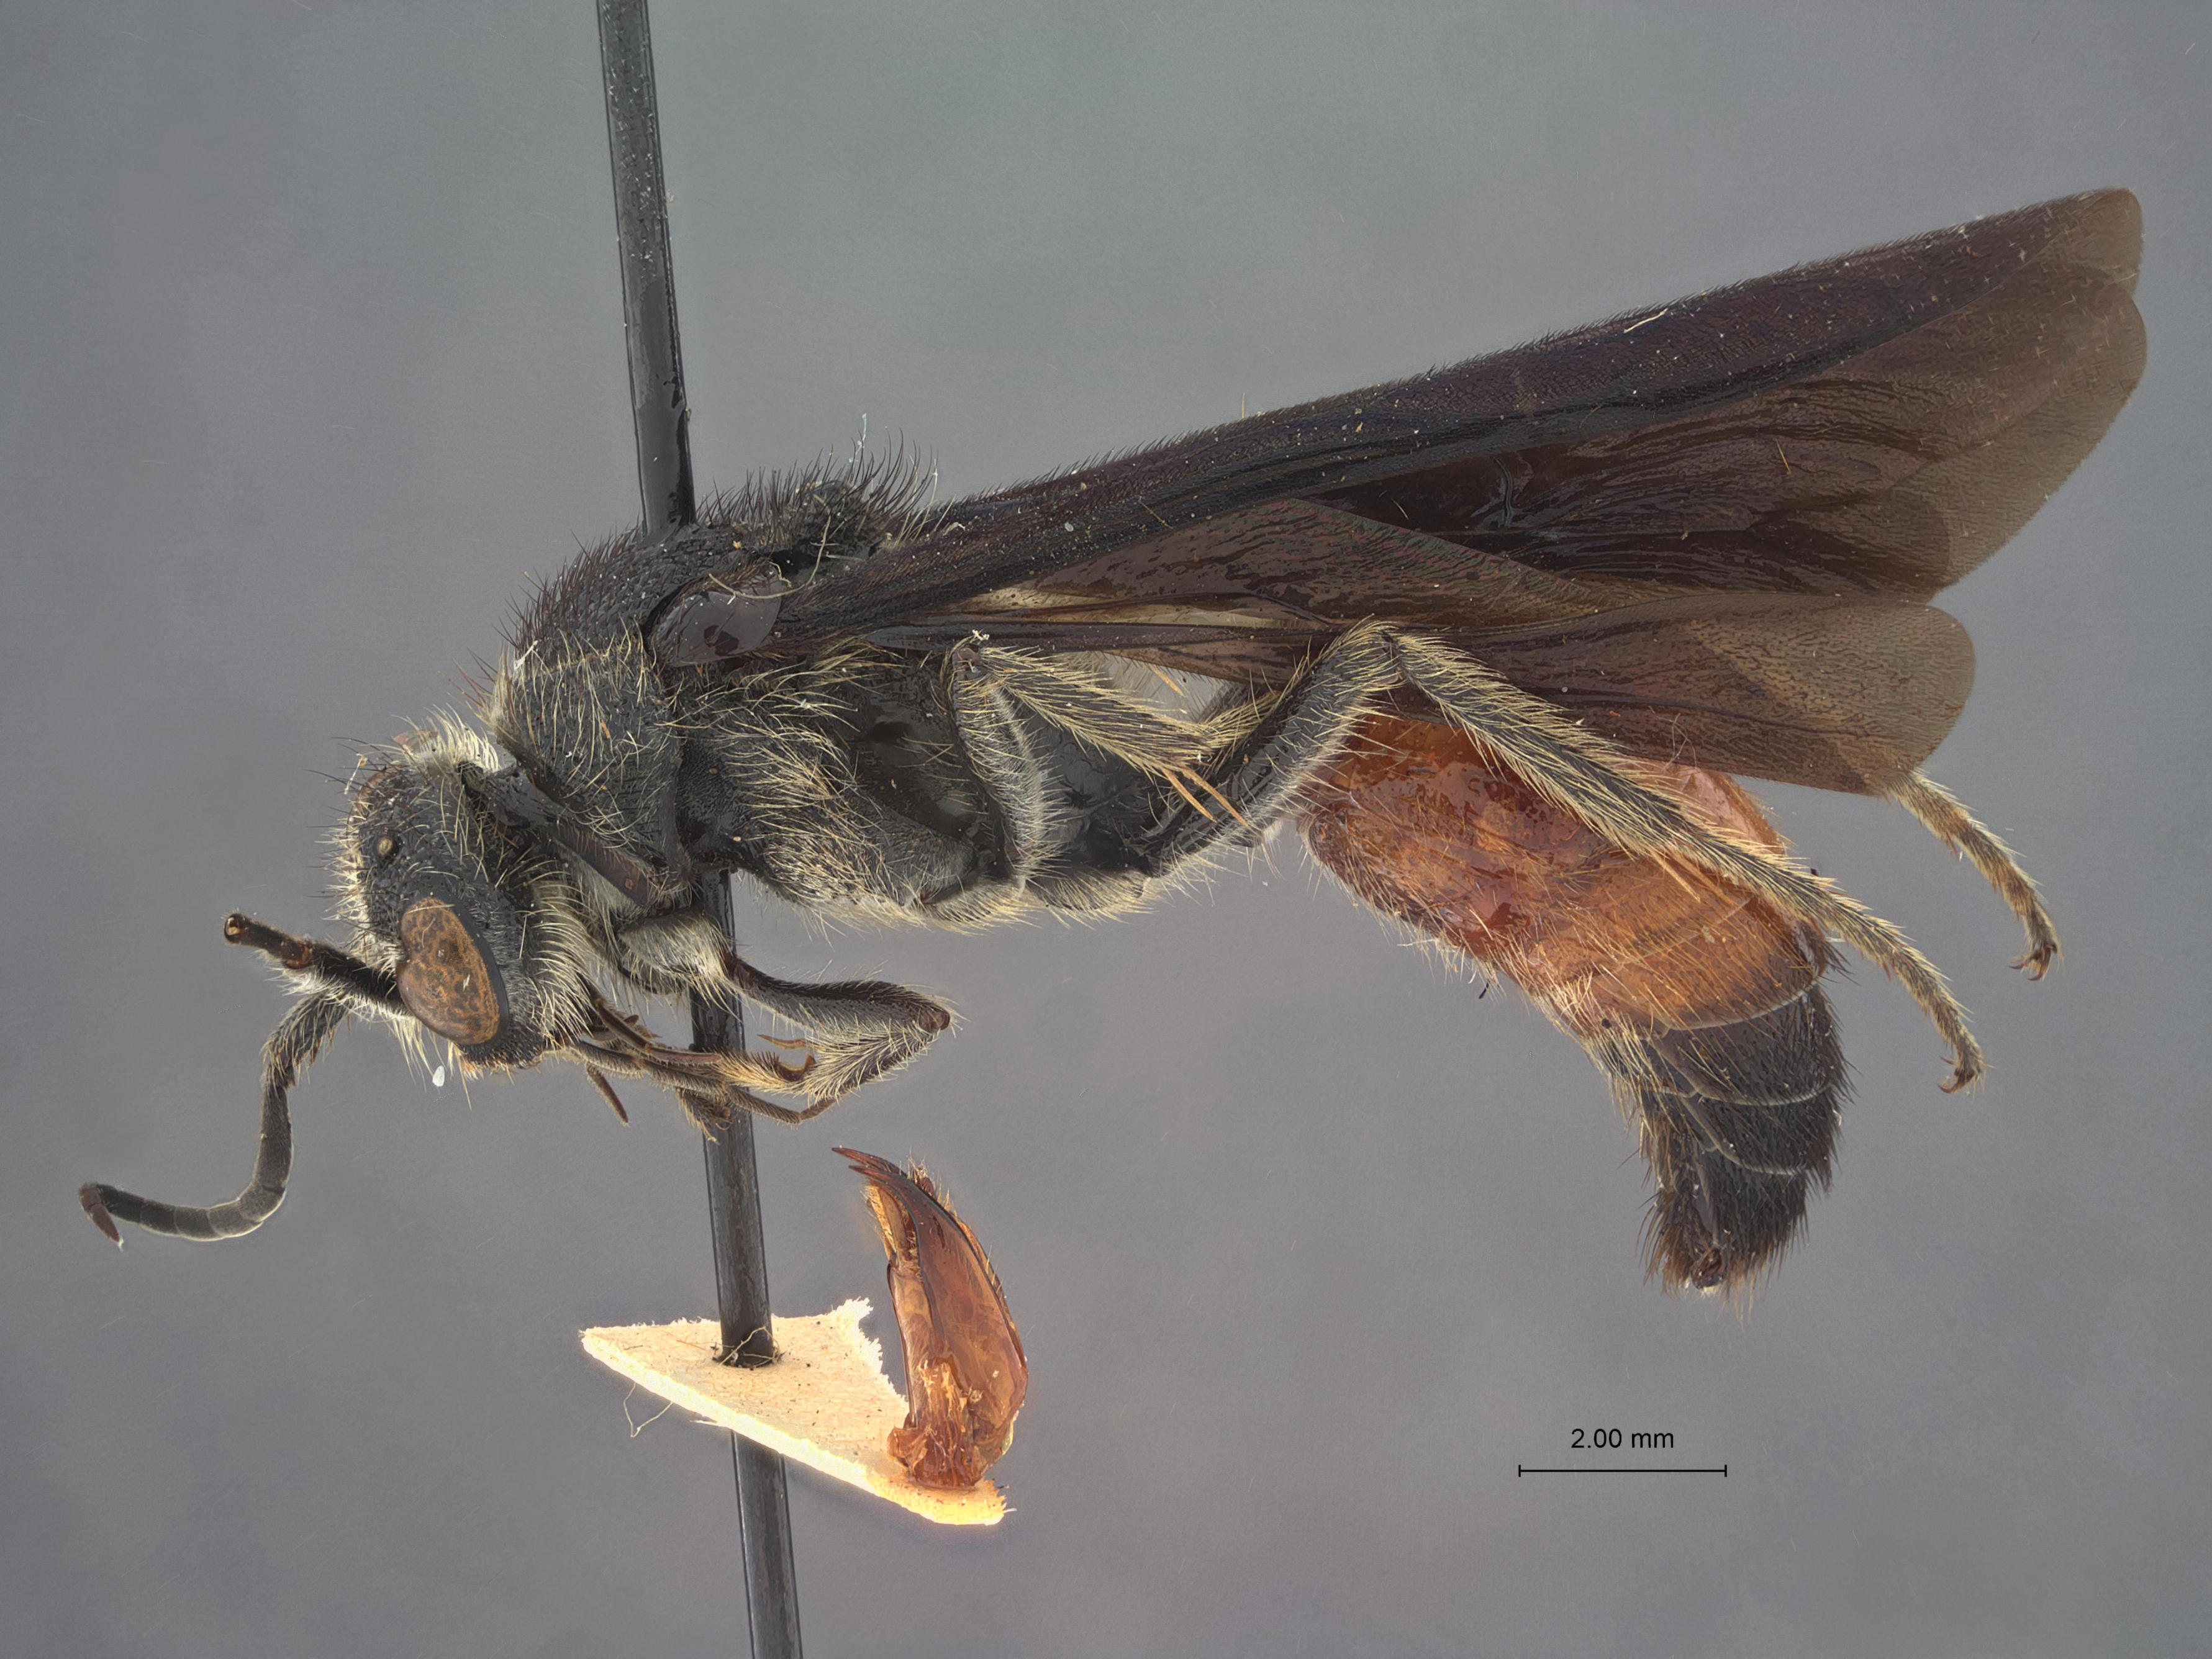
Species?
Timulla bakeri
